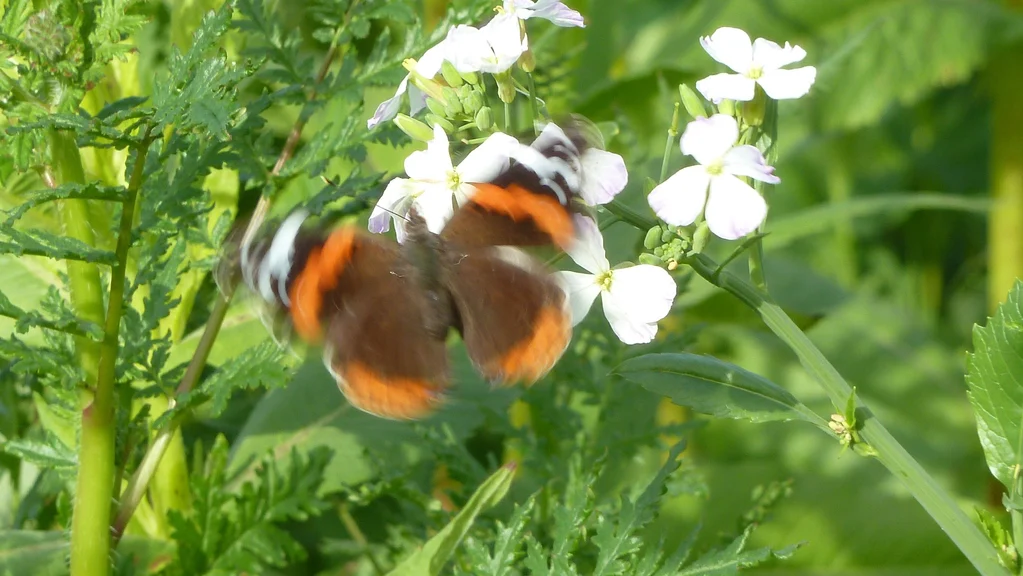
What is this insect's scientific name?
Vanessa atalanta
